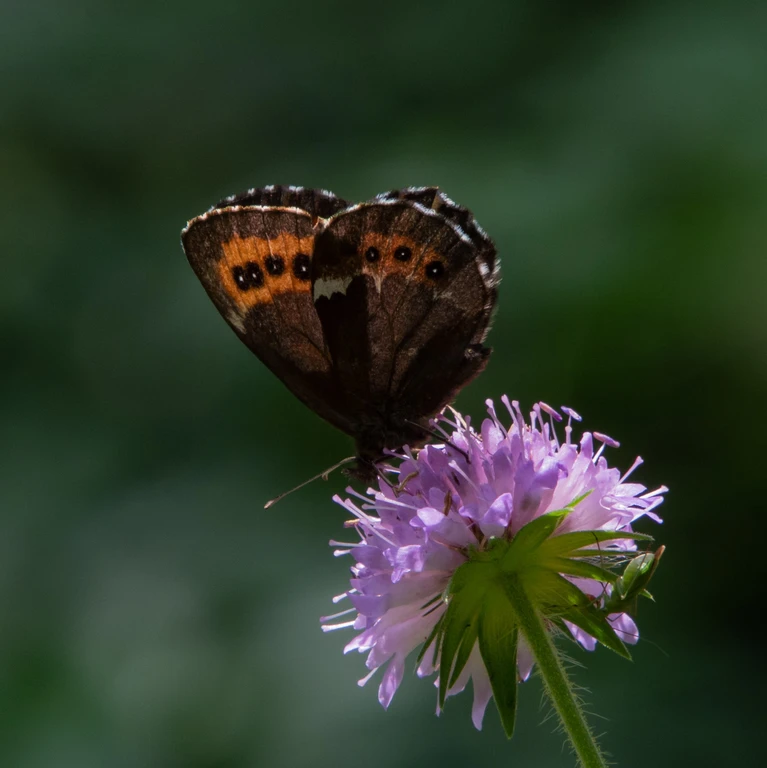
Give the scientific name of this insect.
Erebia ligea
